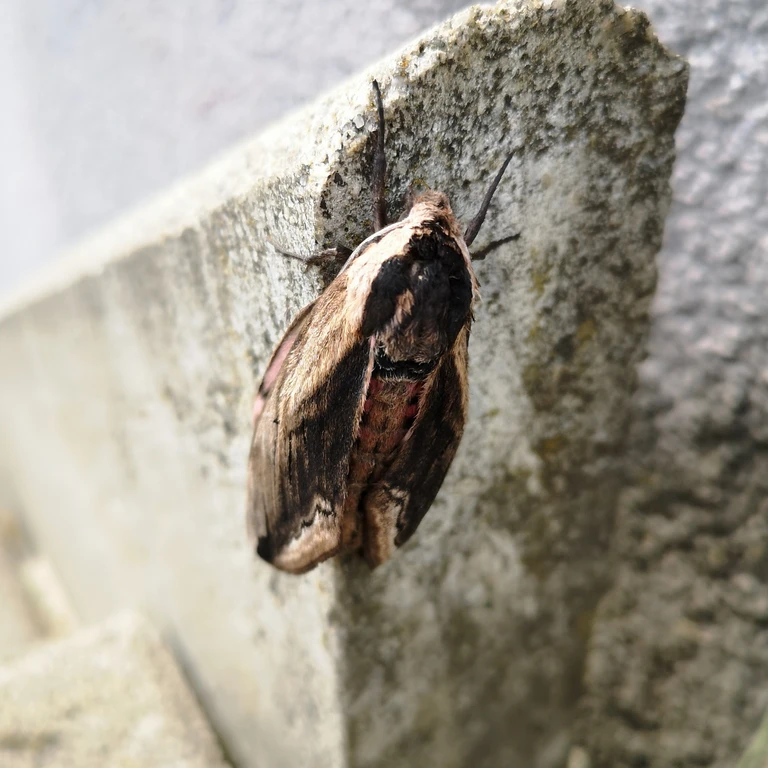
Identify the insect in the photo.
Sphinx ligustri
